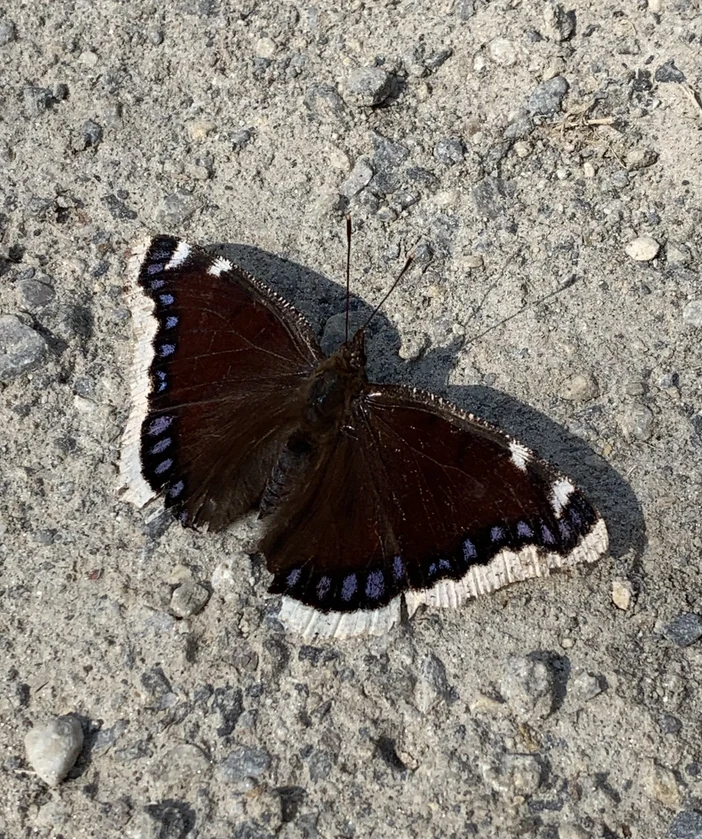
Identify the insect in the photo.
Nymphalis antiopa
